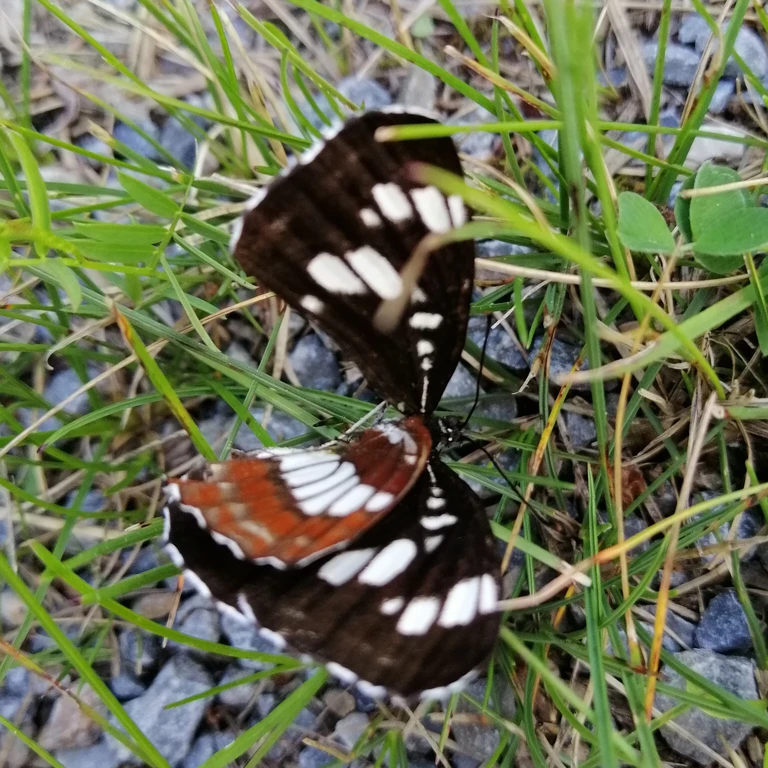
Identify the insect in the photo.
Neptis rivularis
